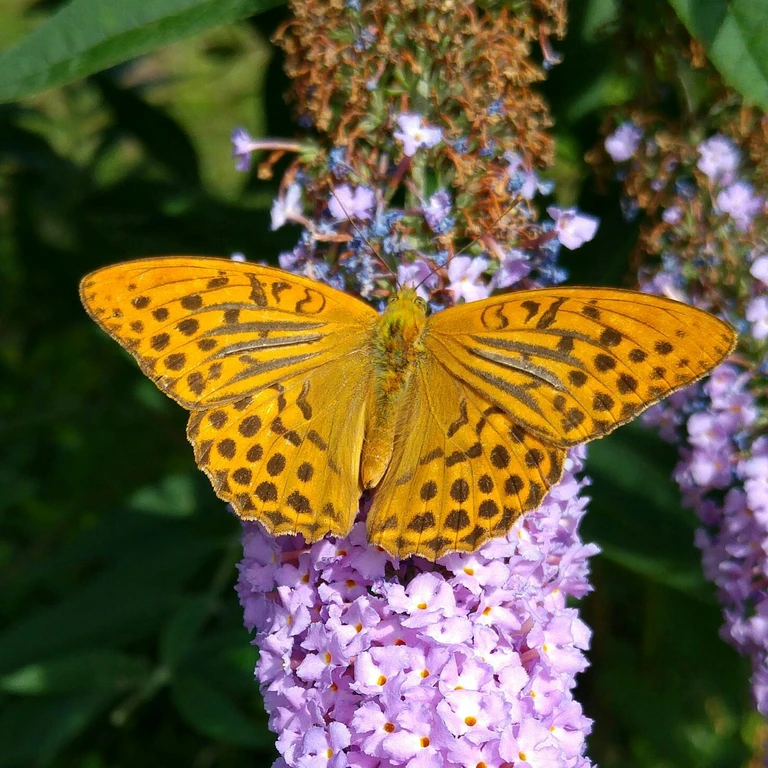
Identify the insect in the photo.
Argynnis paphia
